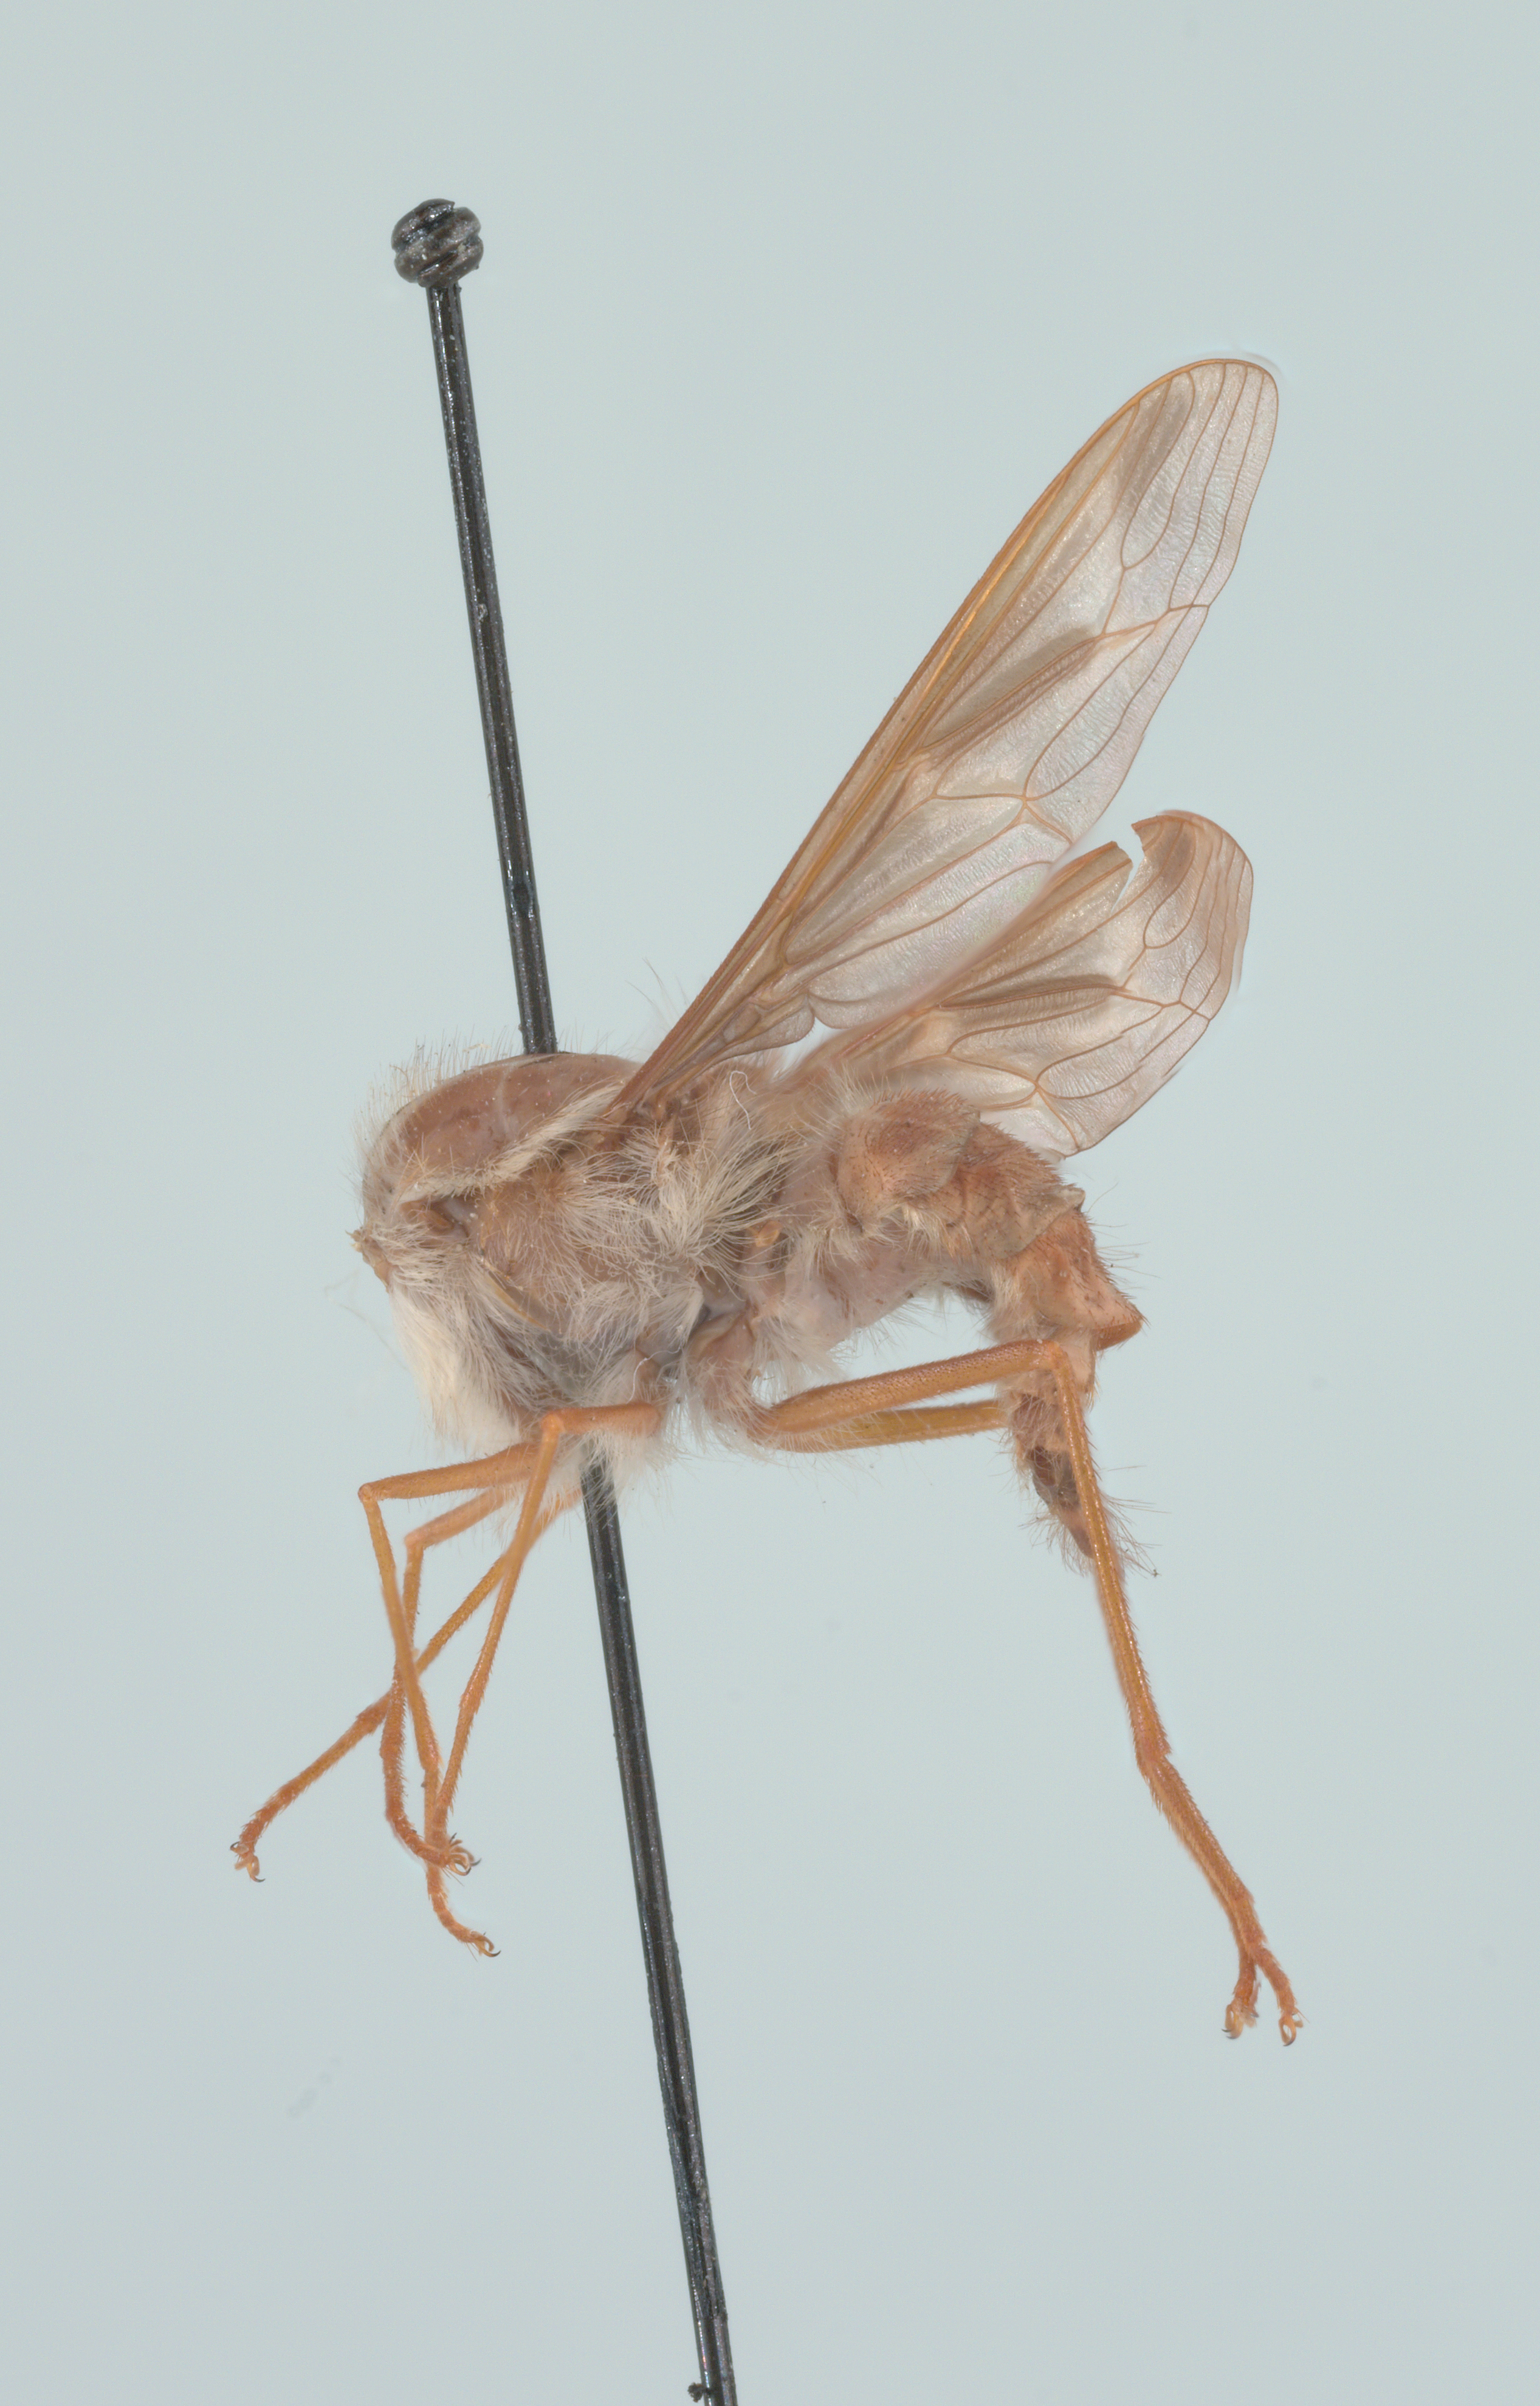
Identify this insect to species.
Hirmoneura nubipennis (also Trichophthalma nubipennis)
